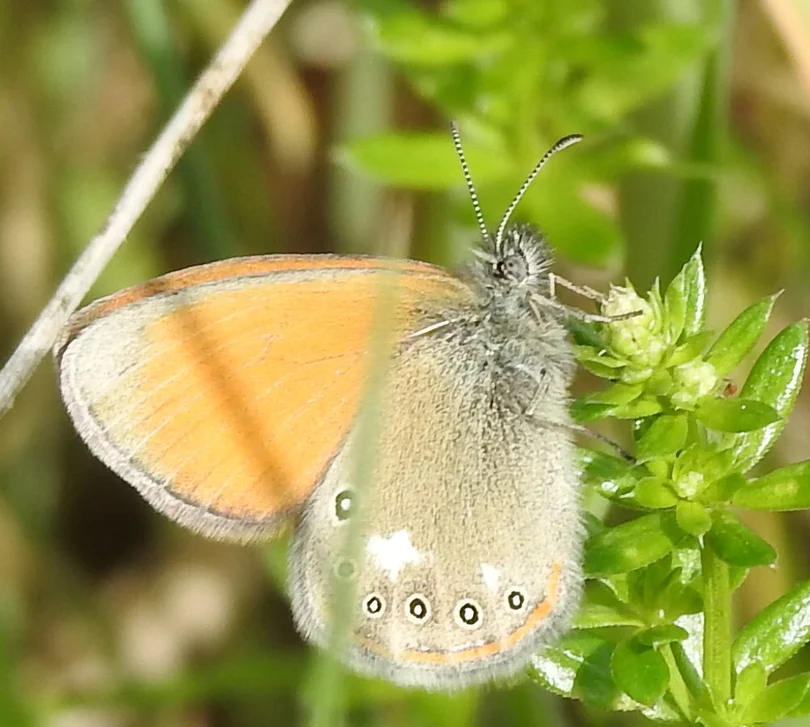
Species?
Coenonympha glycerion (also Coenonympha iphis)
